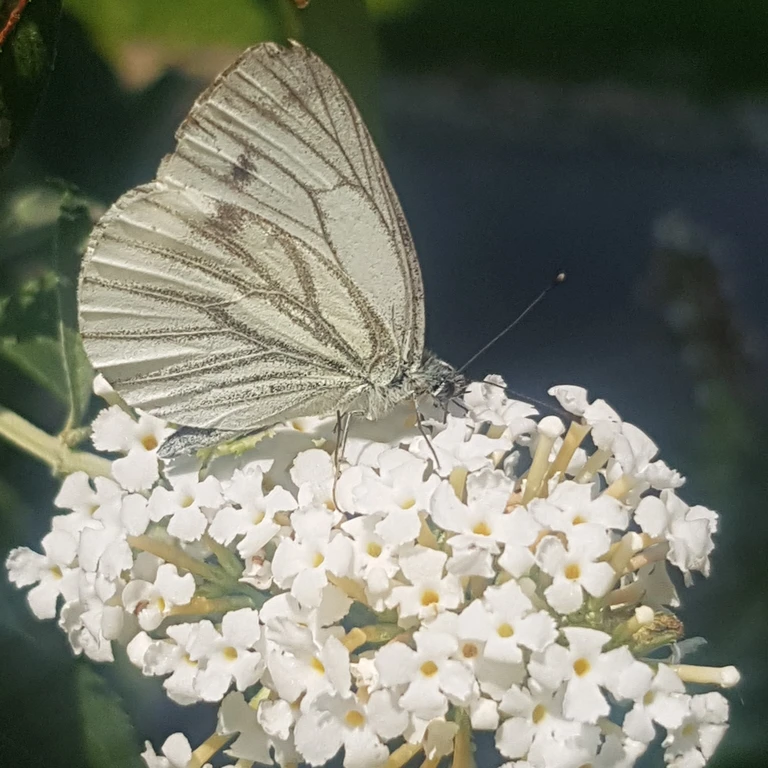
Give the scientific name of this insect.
Pieris napi
